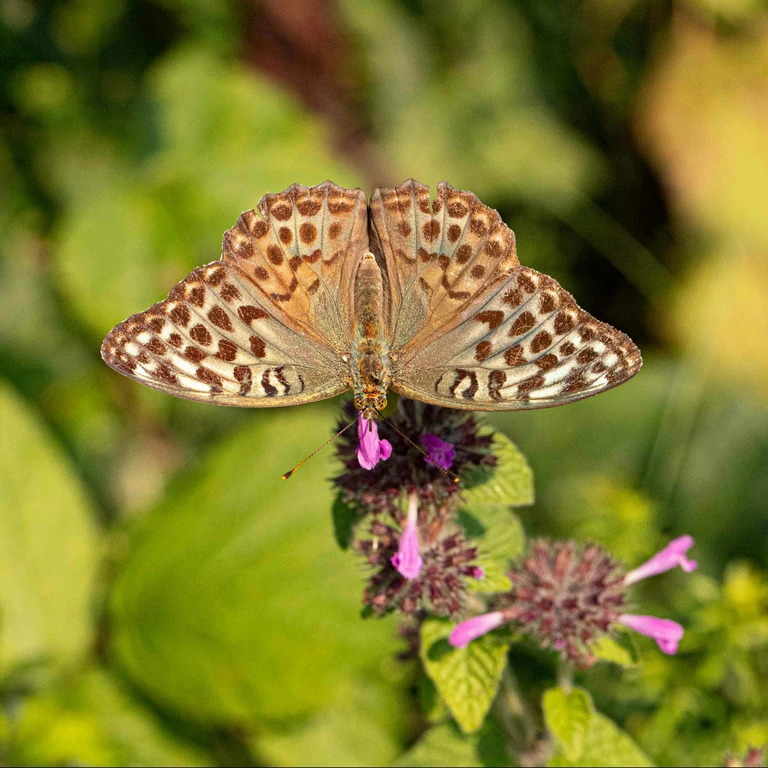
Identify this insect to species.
Argynnis paphia
